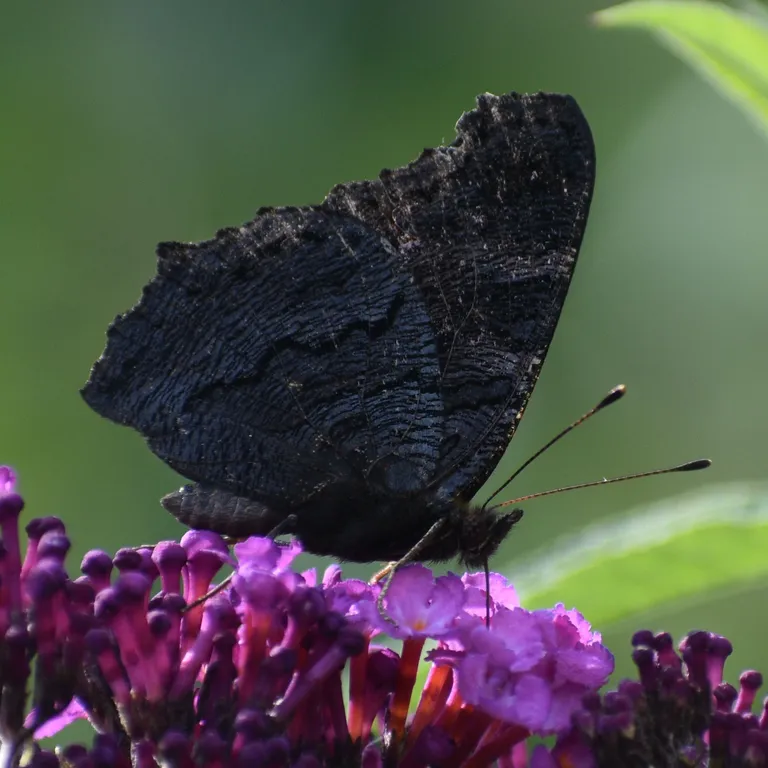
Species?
Aglais io
